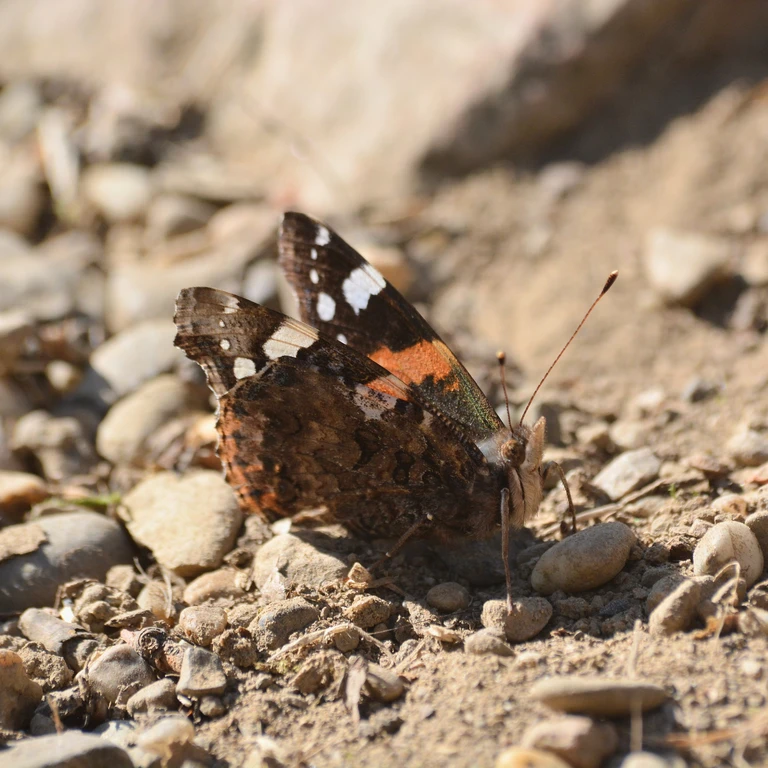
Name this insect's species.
Vanessa atalanta
